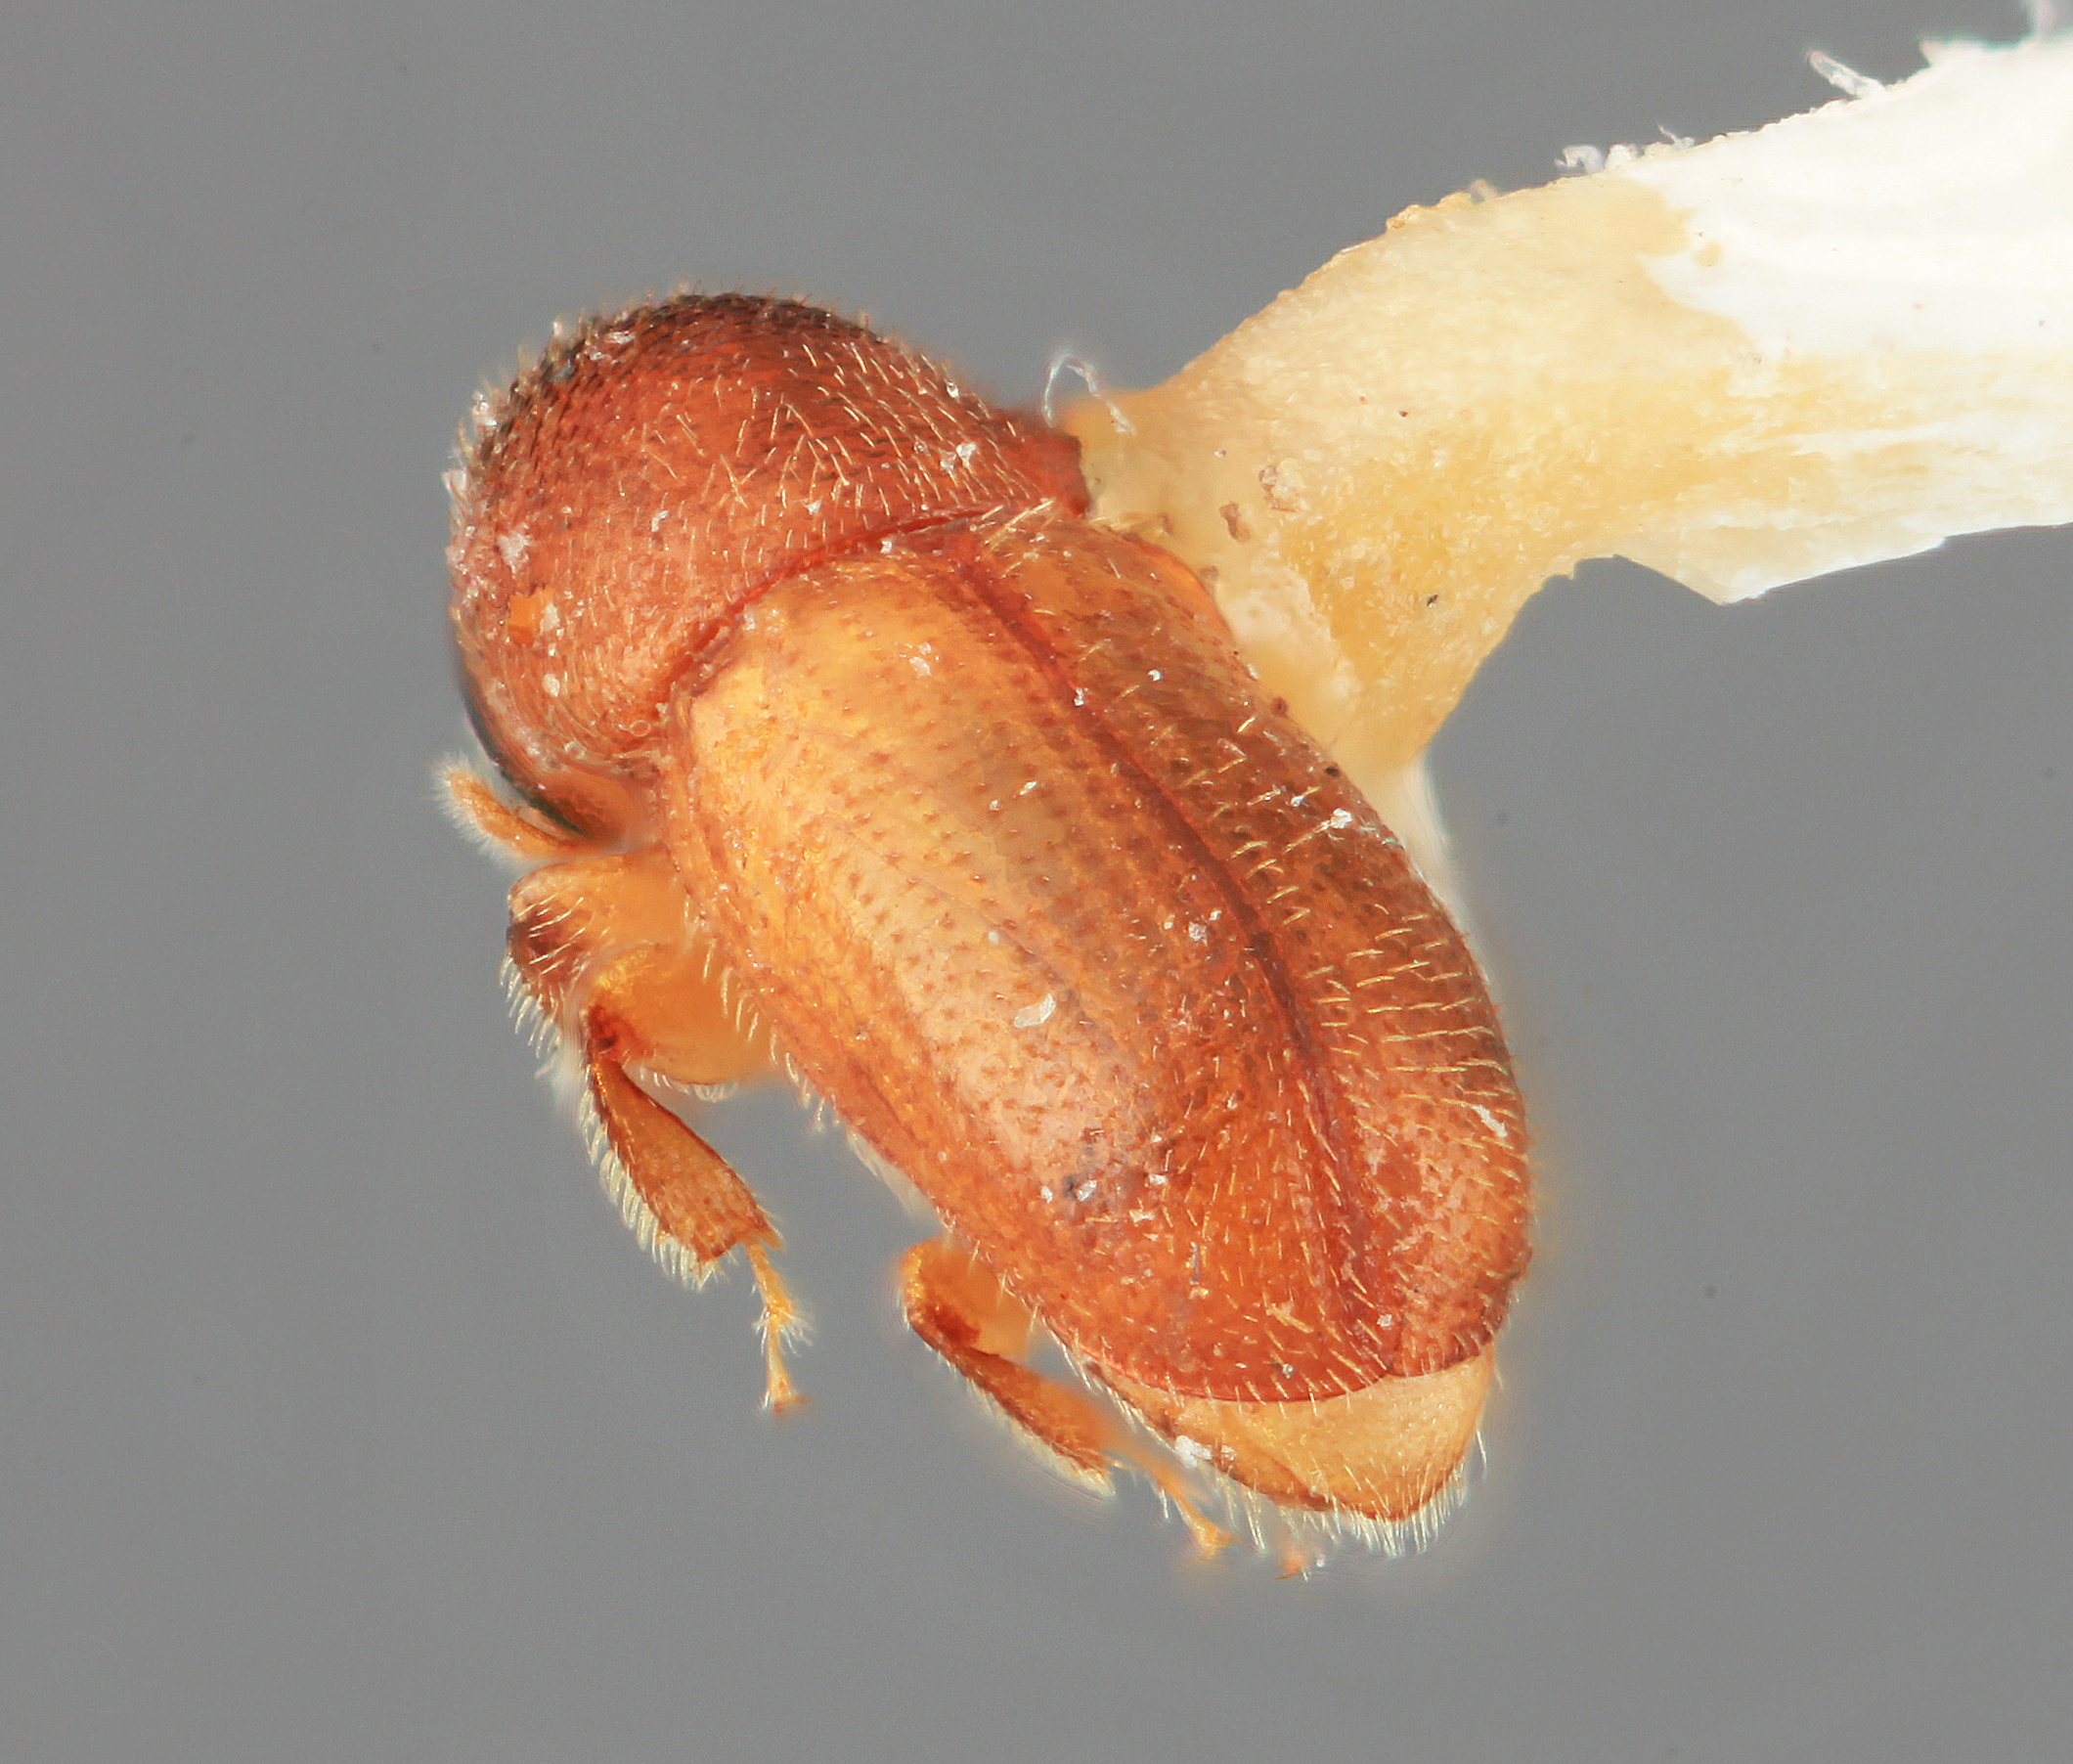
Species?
Dendroterus eximius
